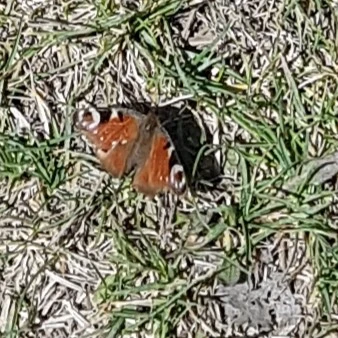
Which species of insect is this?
Aglais io
